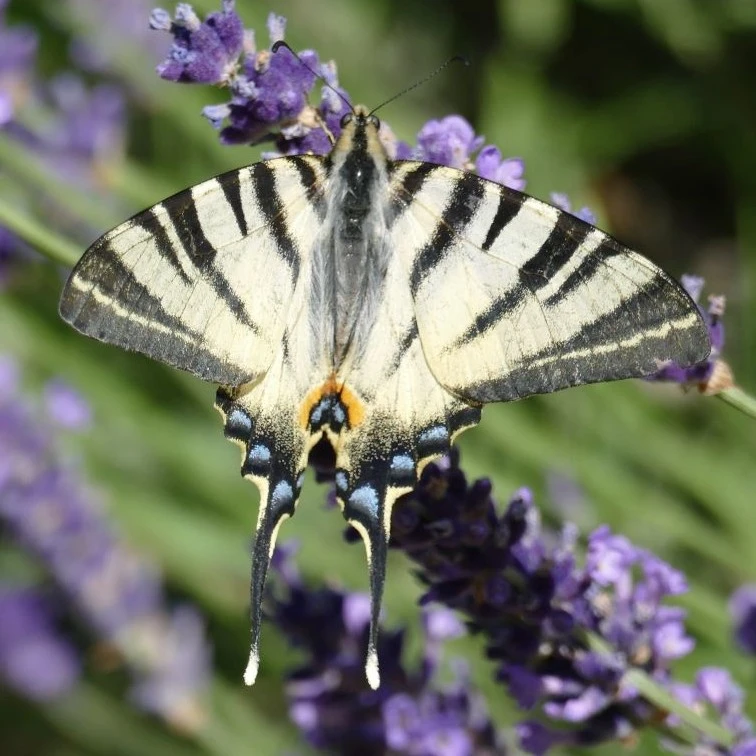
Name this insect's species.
Iphiclides podalirius
